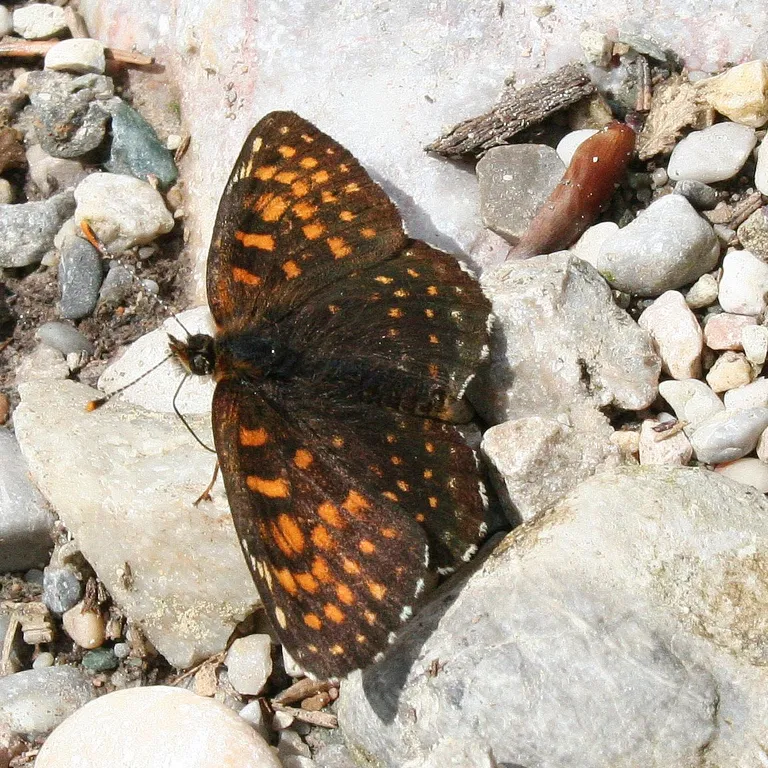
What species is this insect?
Melitaea diamina
